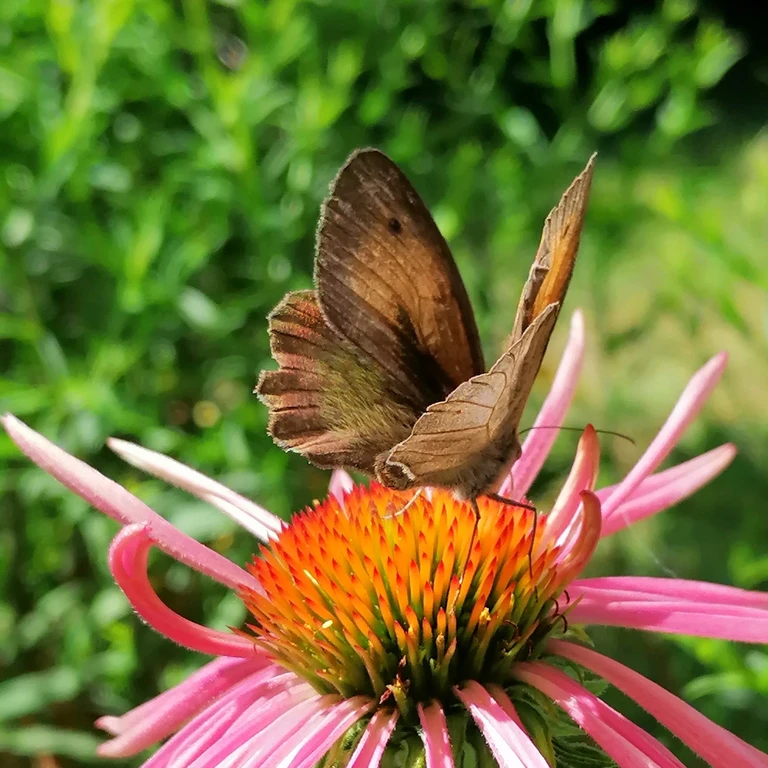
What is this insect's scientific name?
Maniola jurtina
